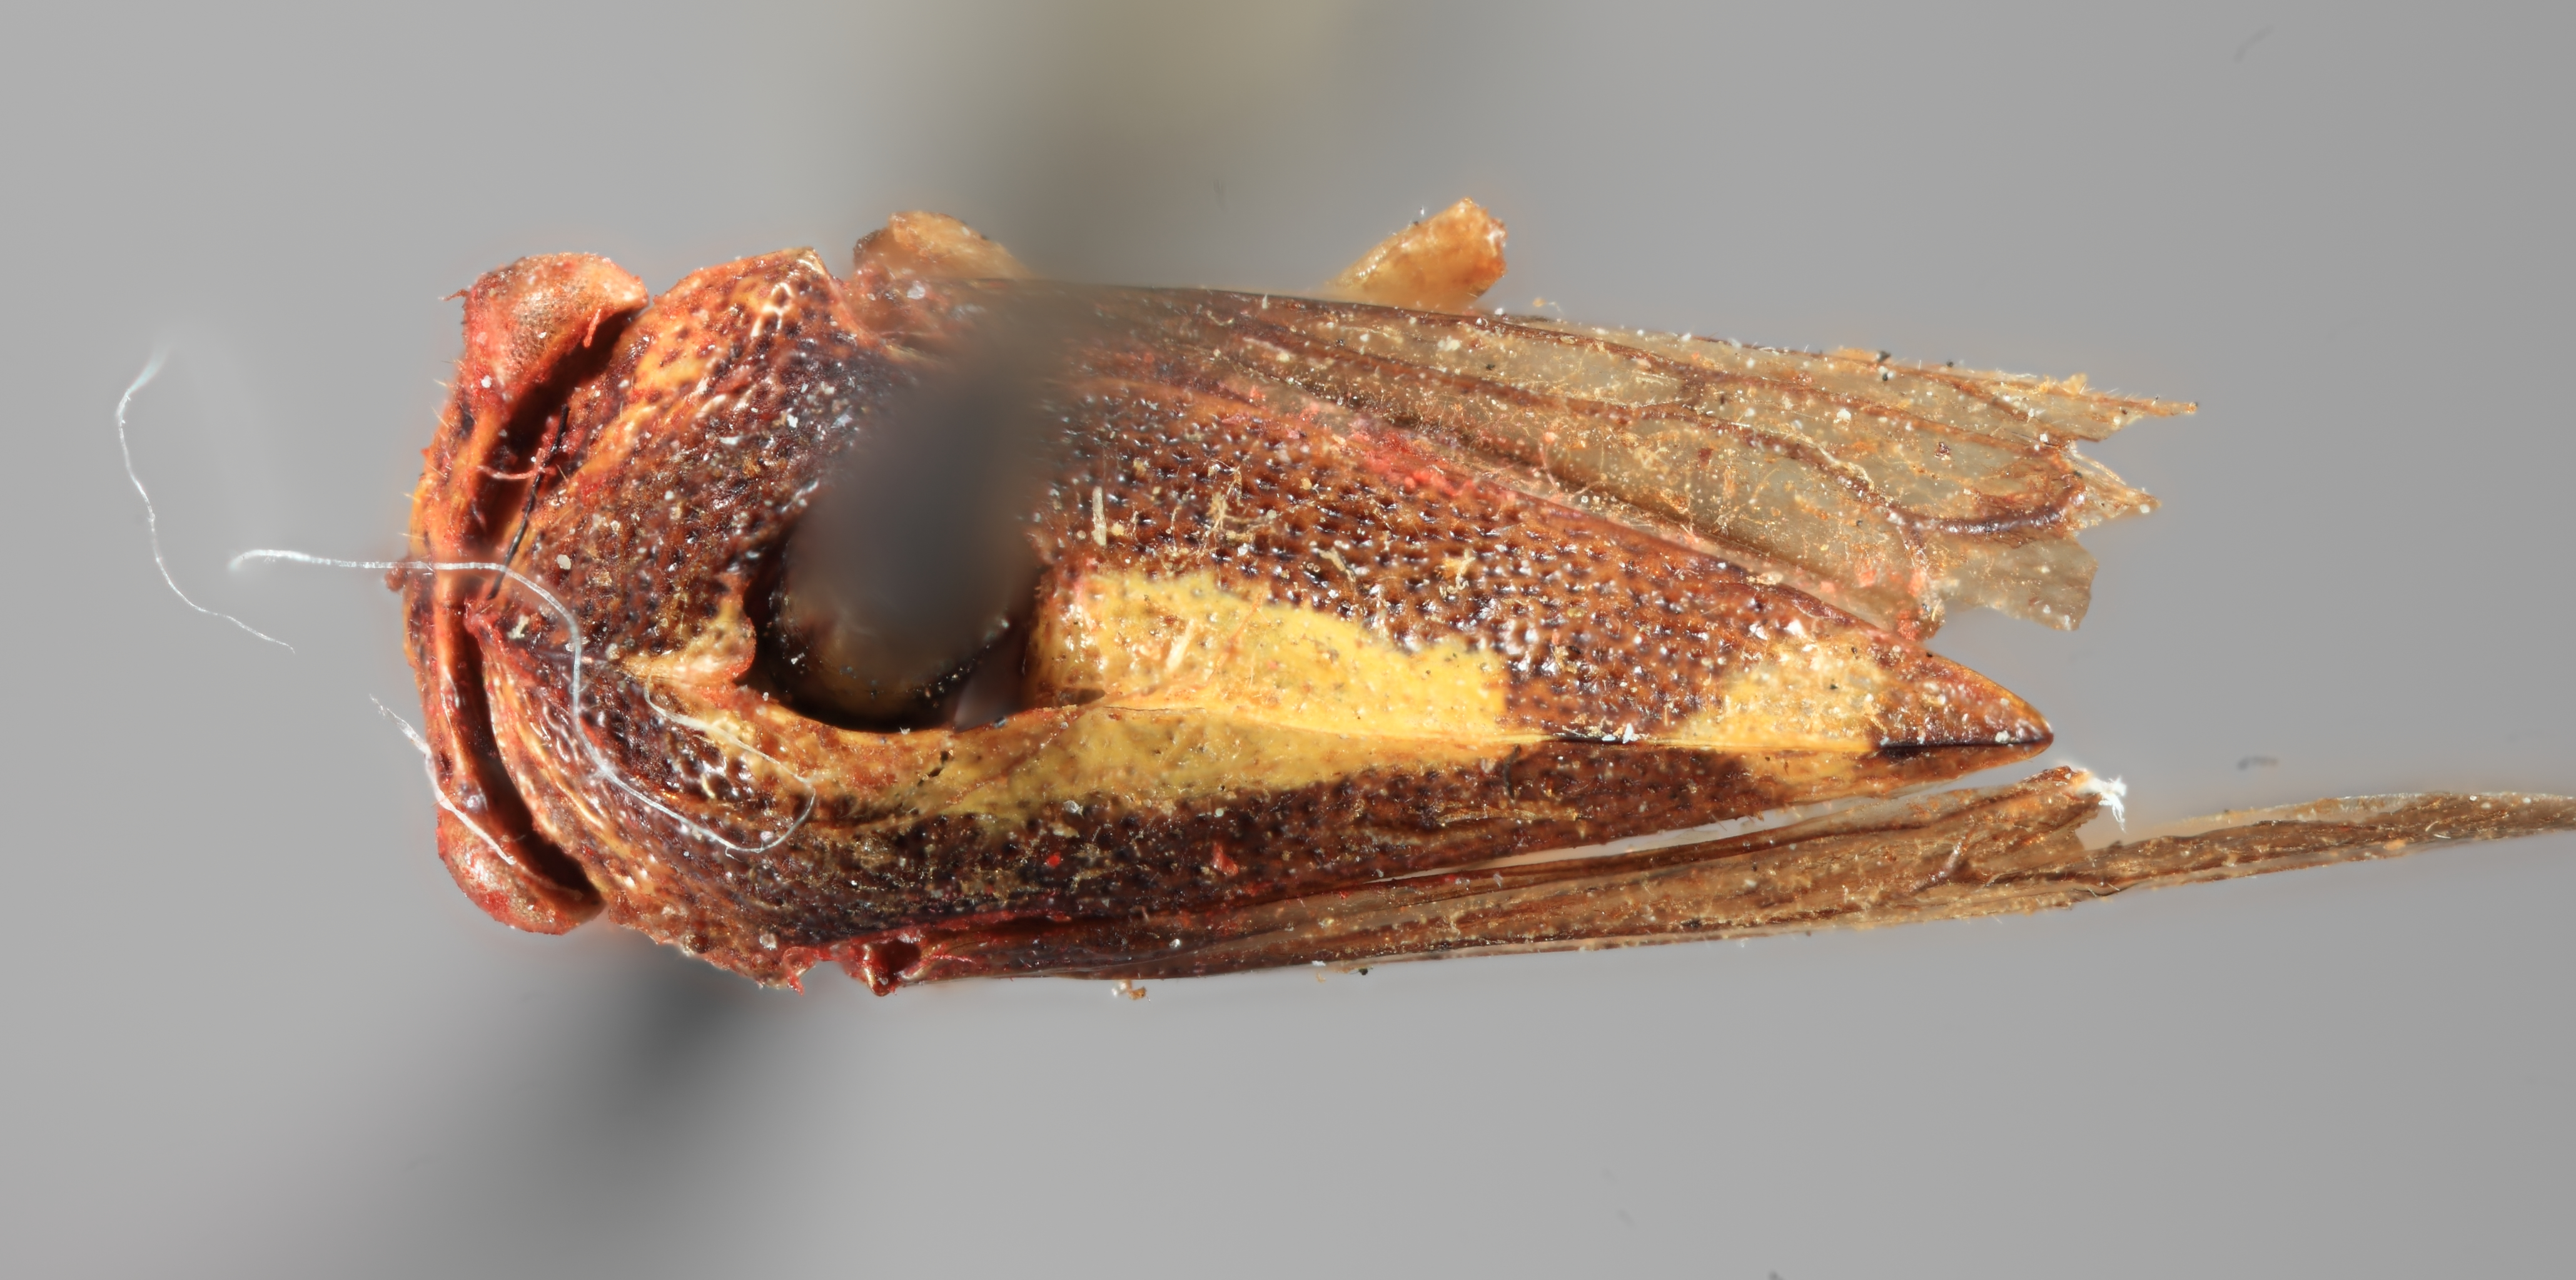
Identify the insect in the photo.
Smilia querci
